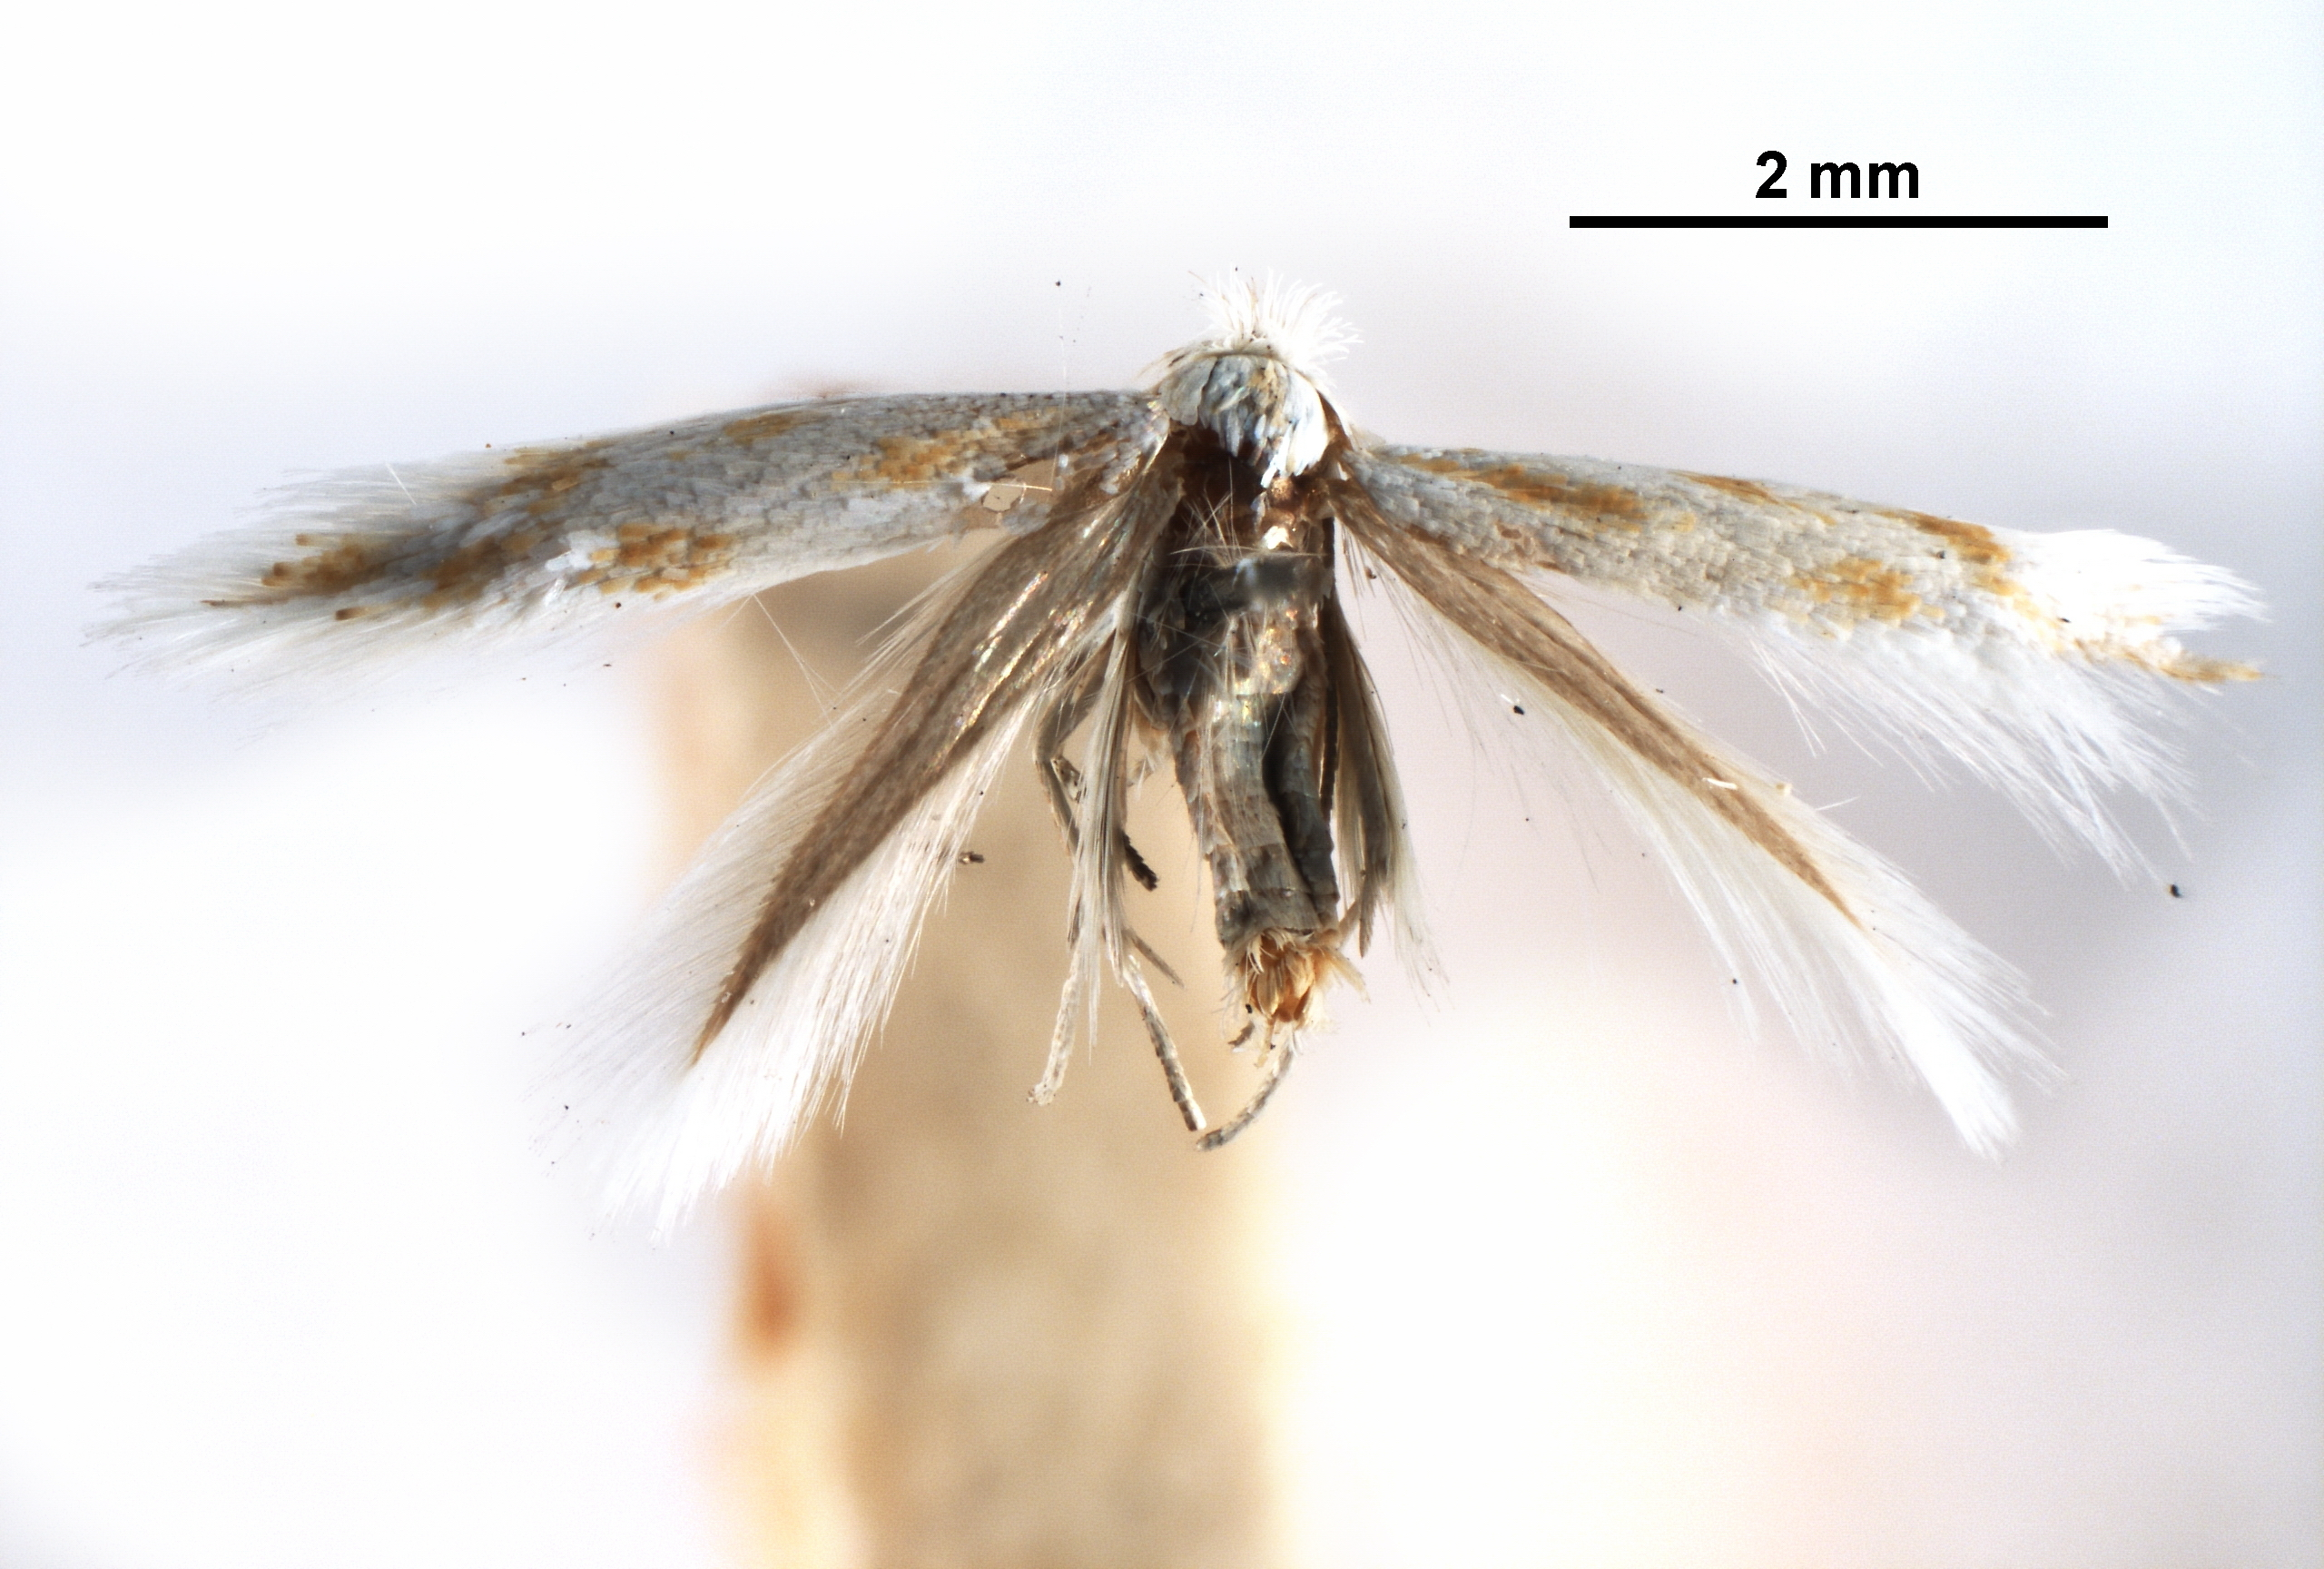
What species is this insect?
Bucculatrix albaciliella
